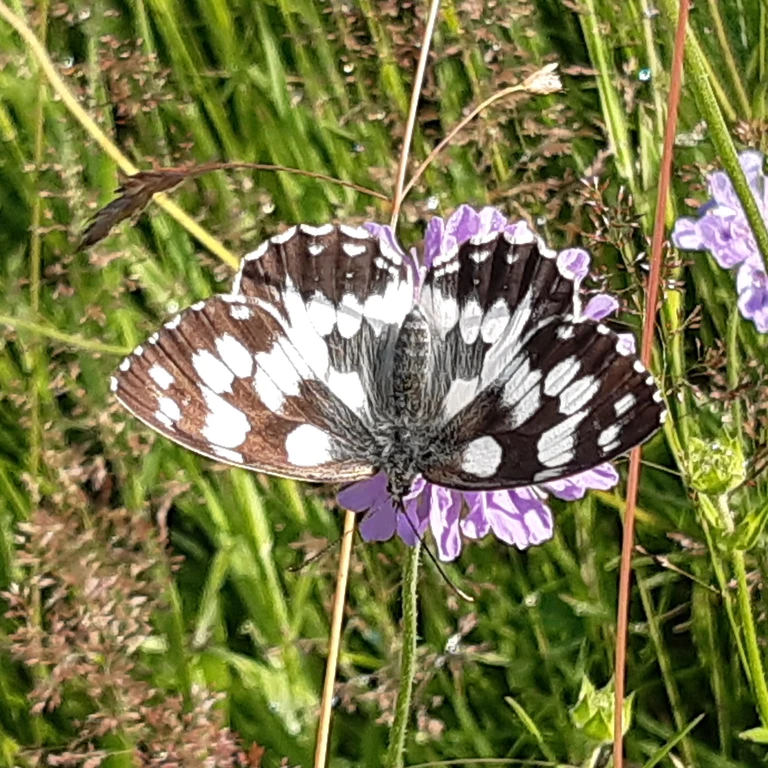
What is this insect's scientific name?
Melanargia galathea
